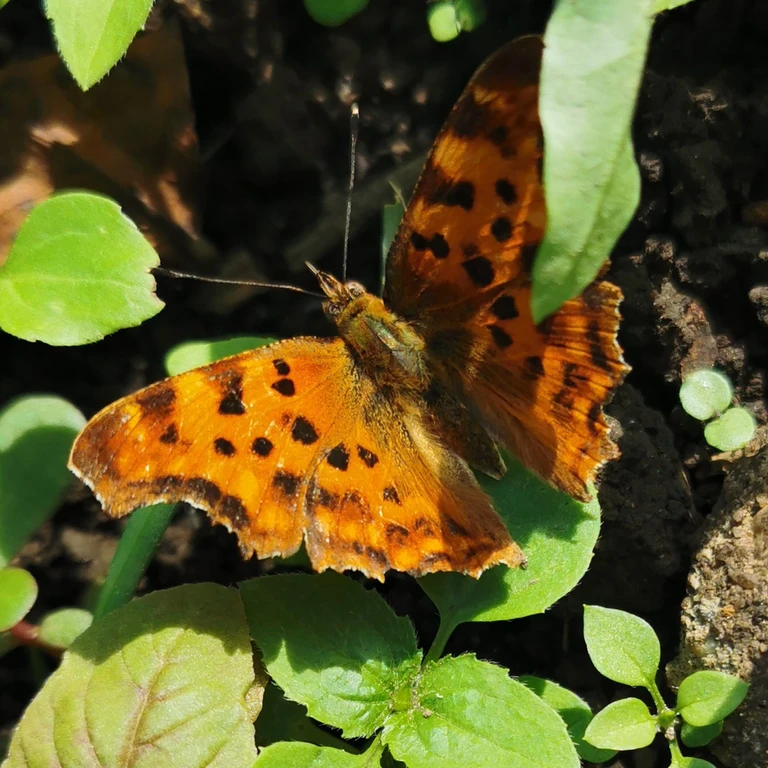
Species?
Polygonia c-album
